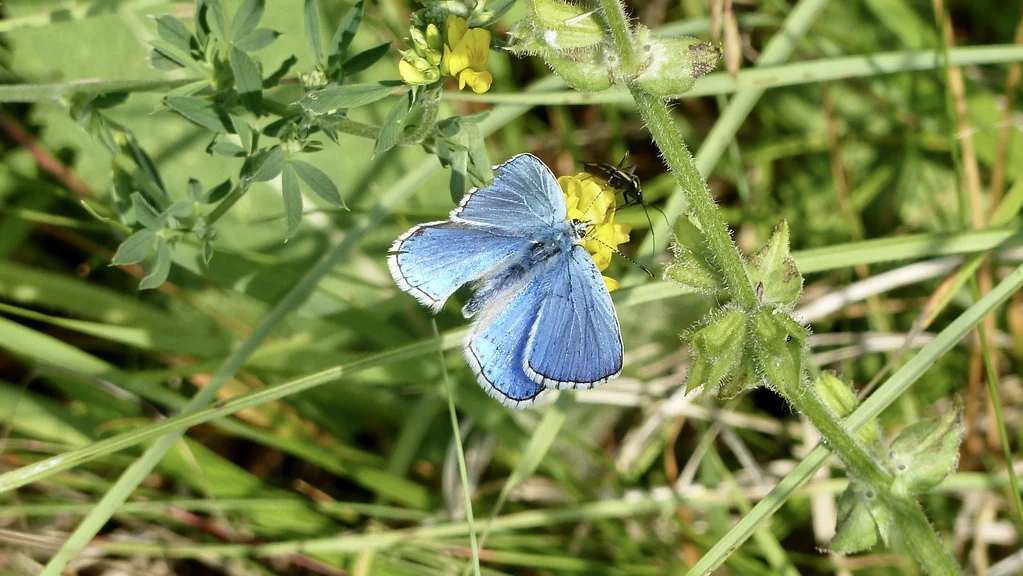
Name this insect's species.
Lysandra bellargus
